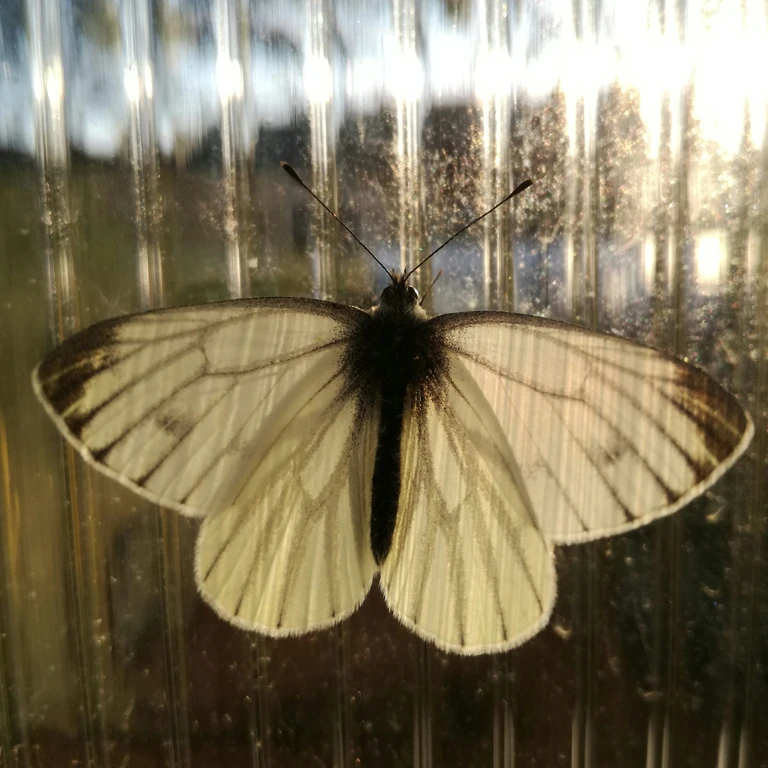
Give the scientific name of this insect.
Pieris napi
